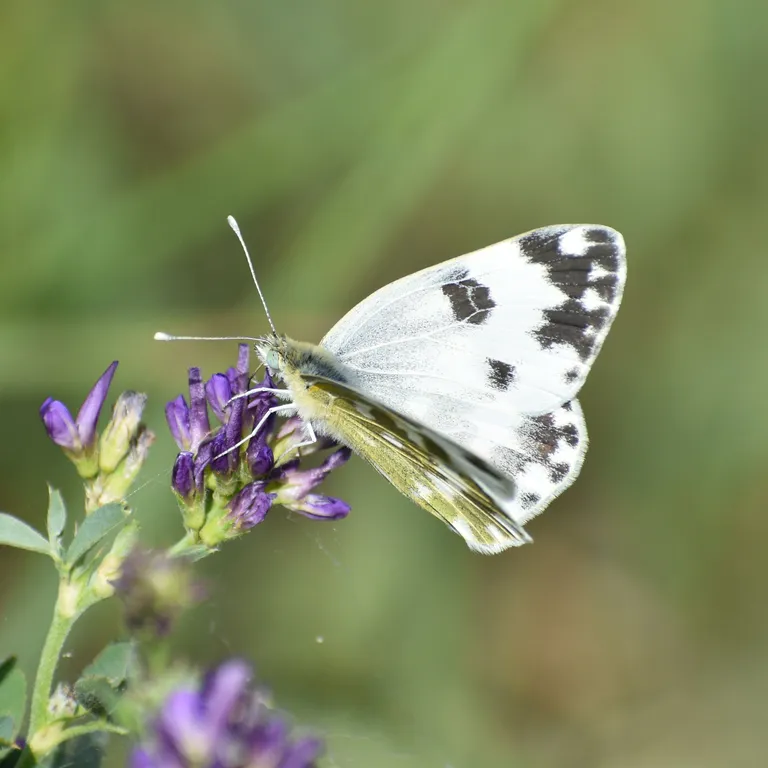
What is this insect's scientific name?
Pontia edusa
